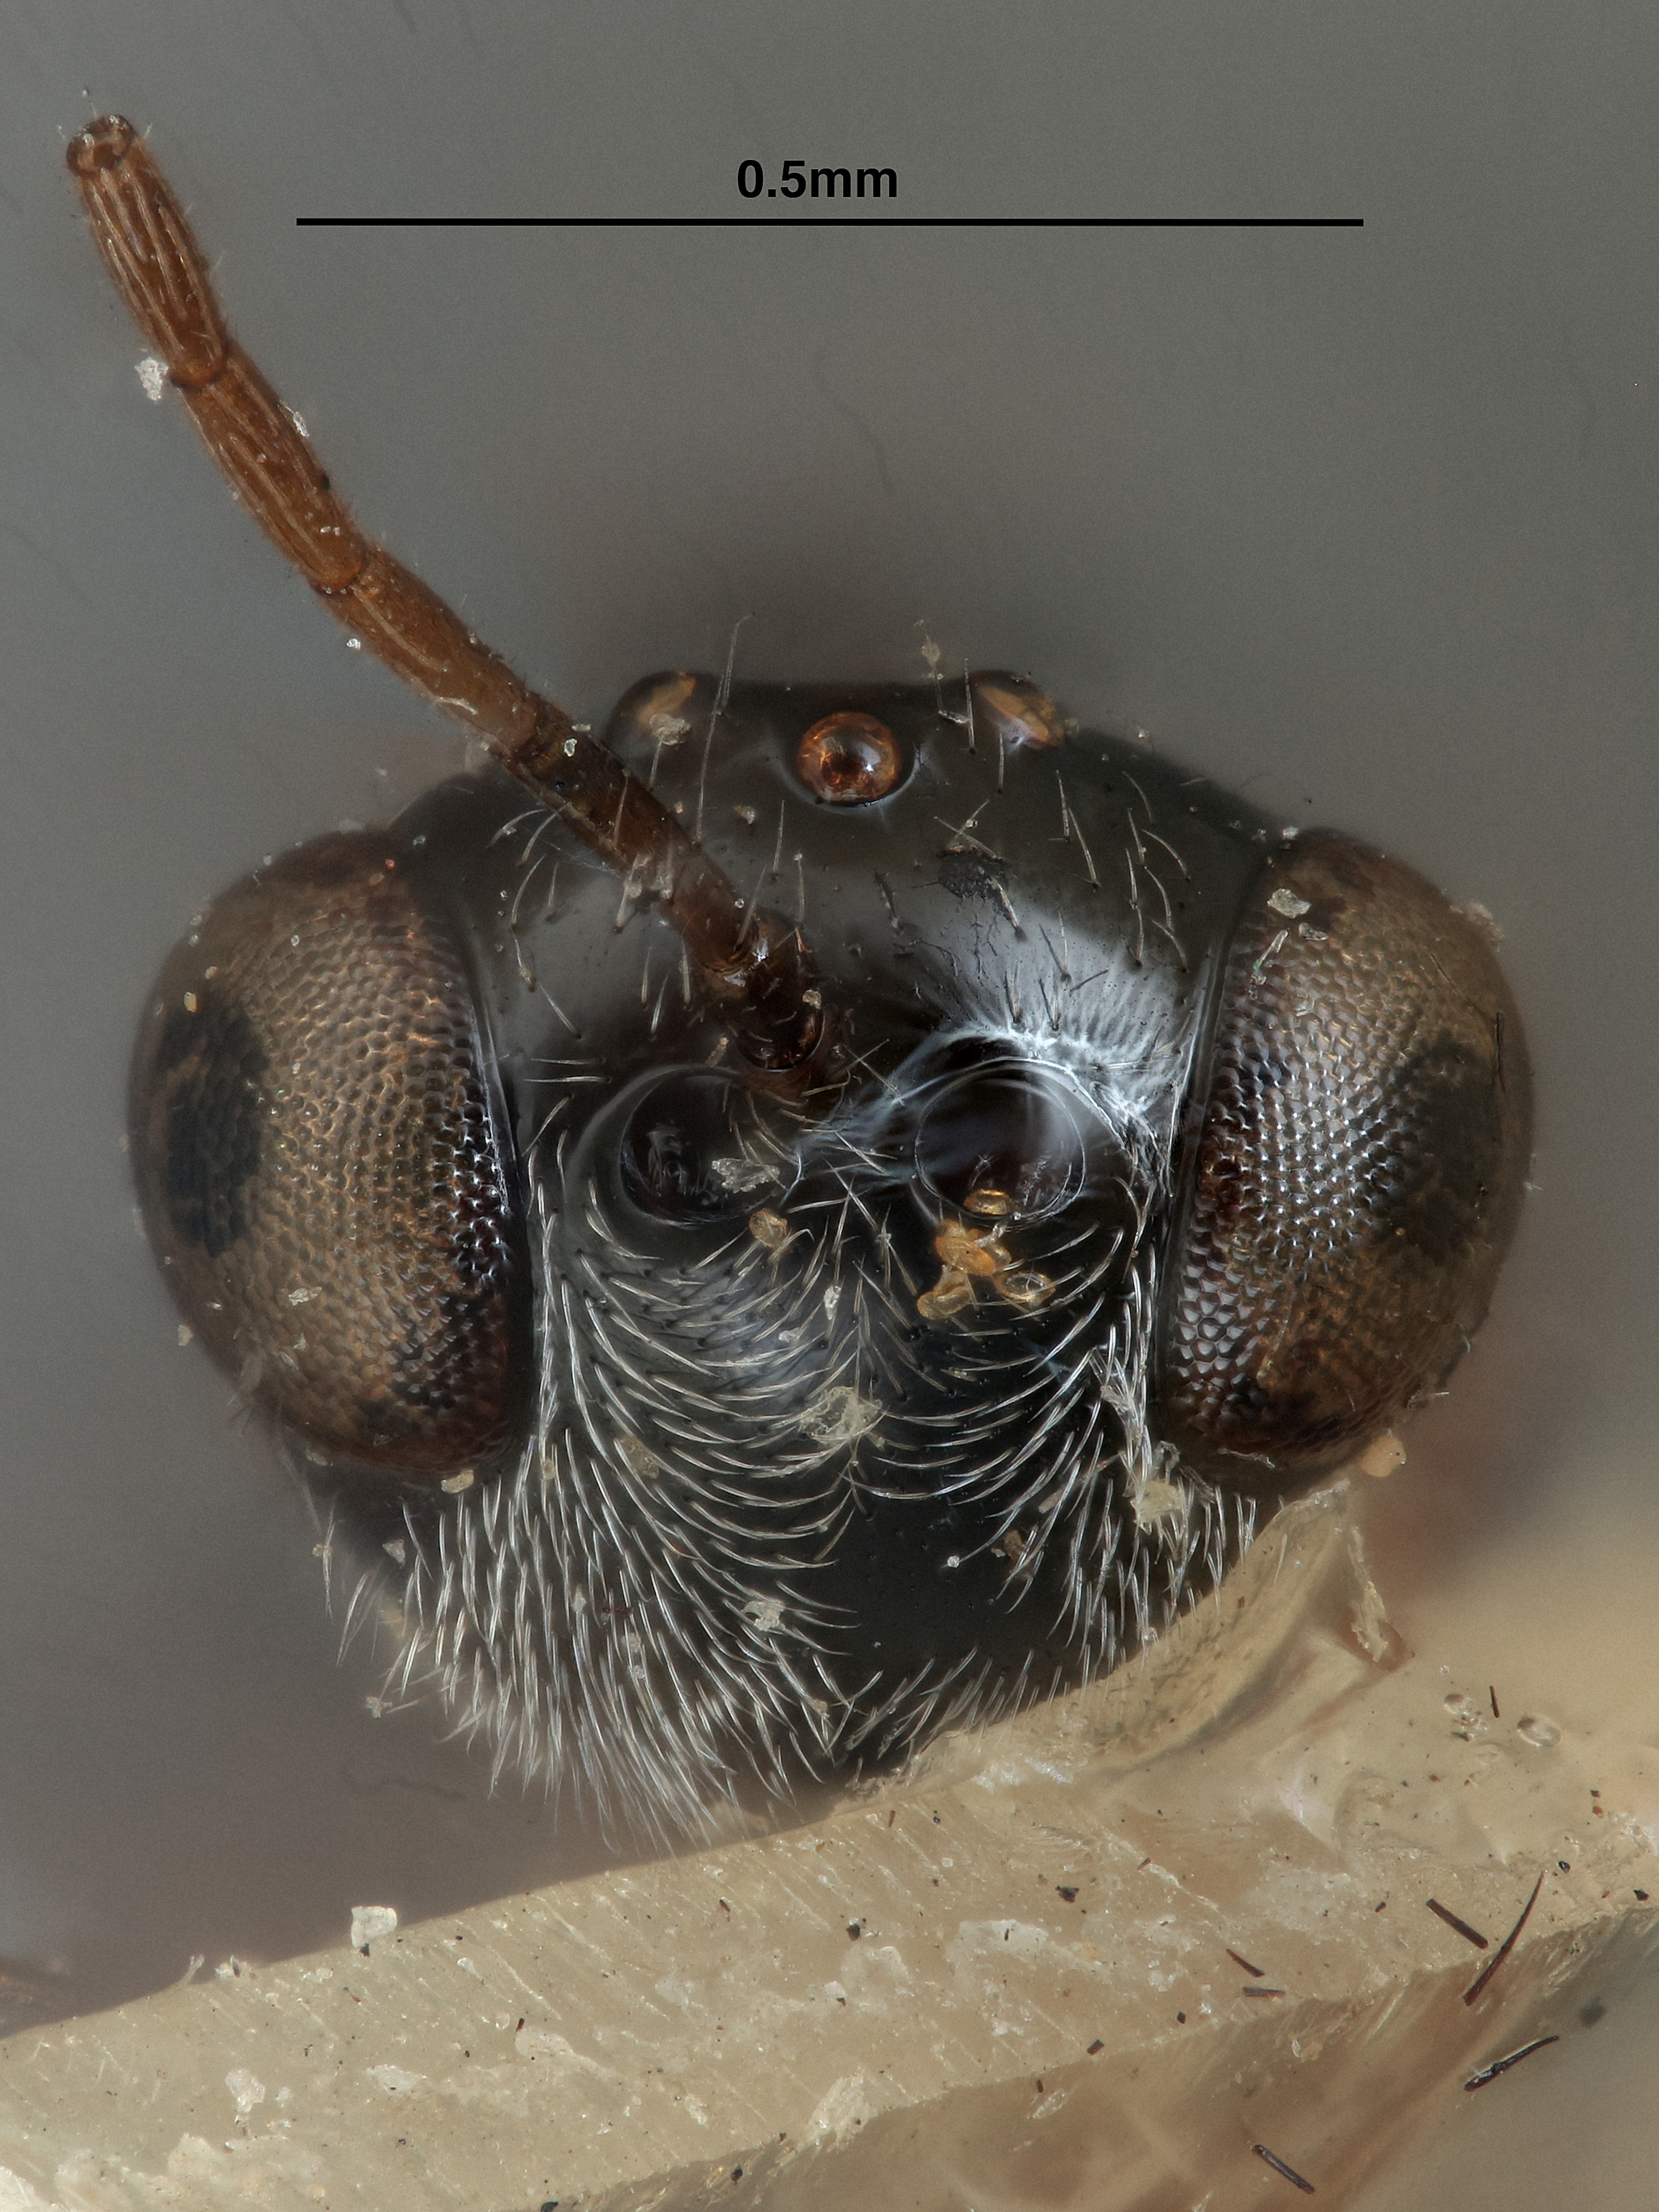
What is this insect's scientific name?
Anacharis zealandica
